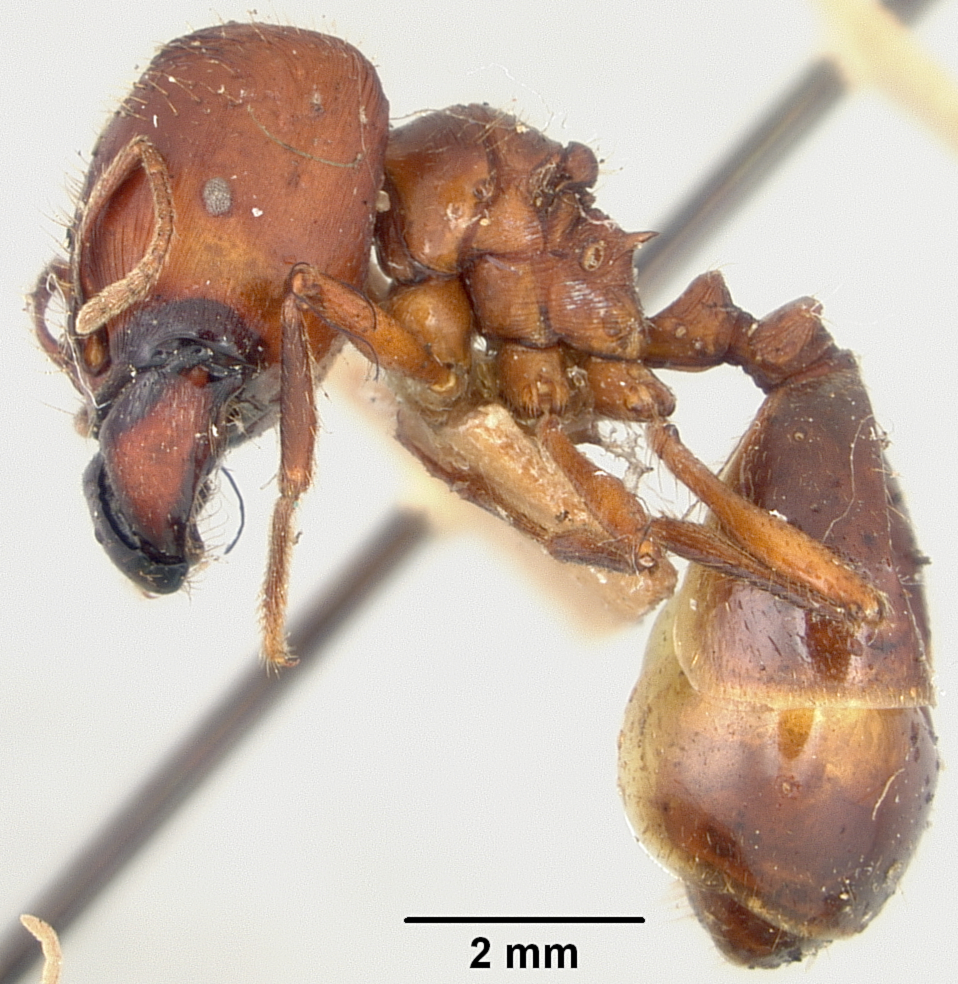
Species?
Pheidologeton diversus
